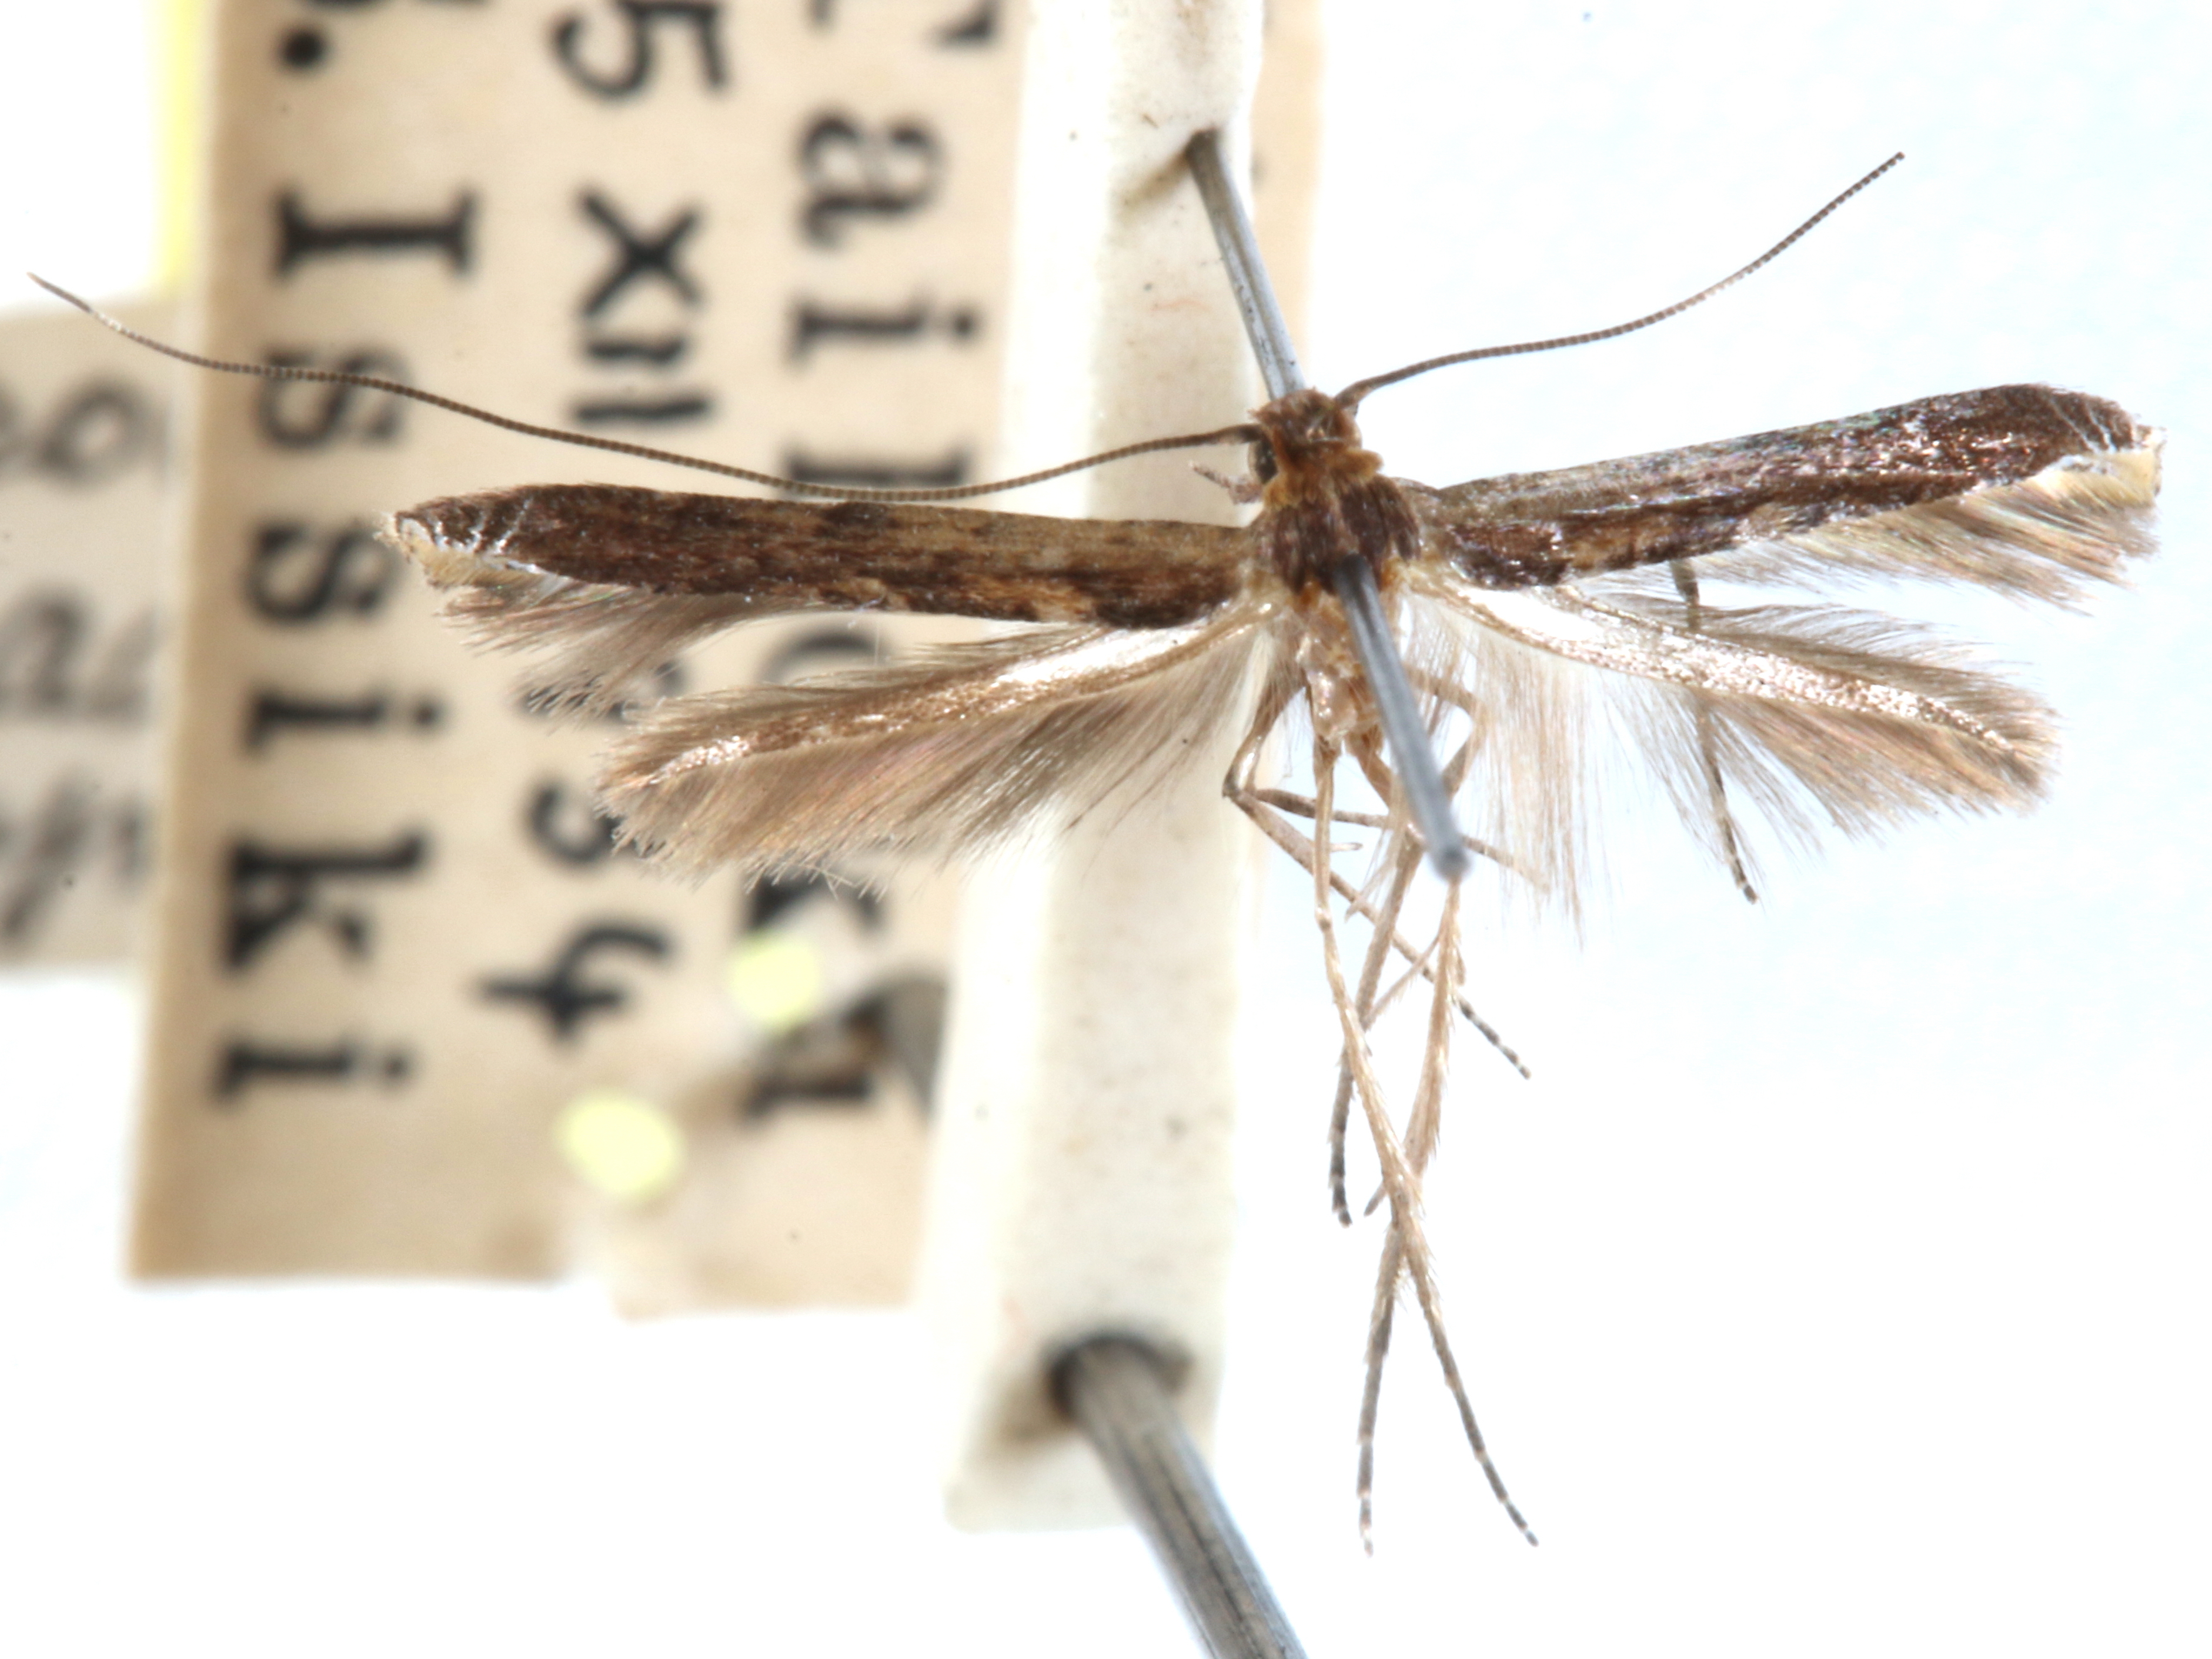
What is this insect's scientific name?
Acrocercops irradians
